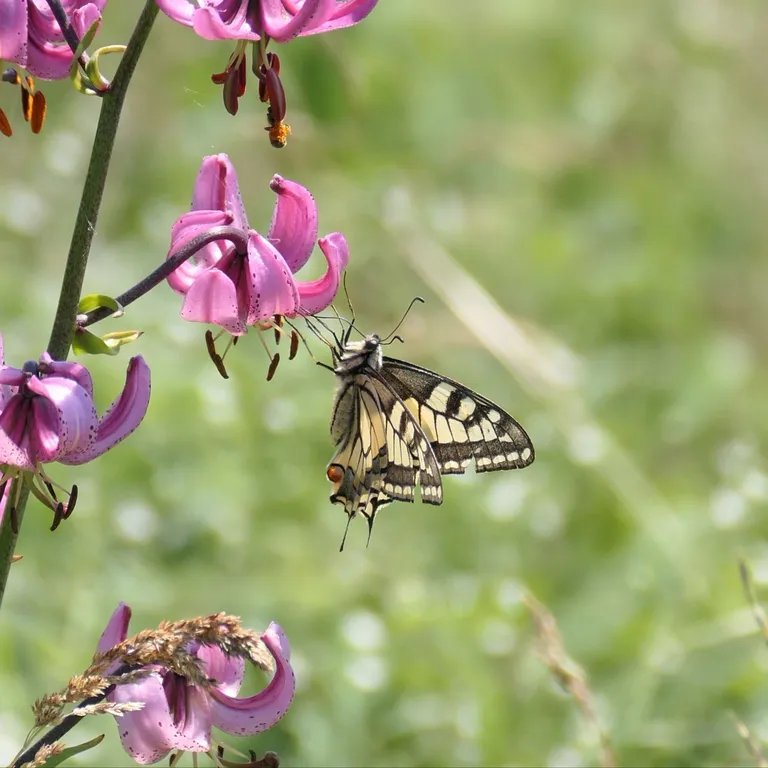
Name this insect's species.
Papilio machaon
